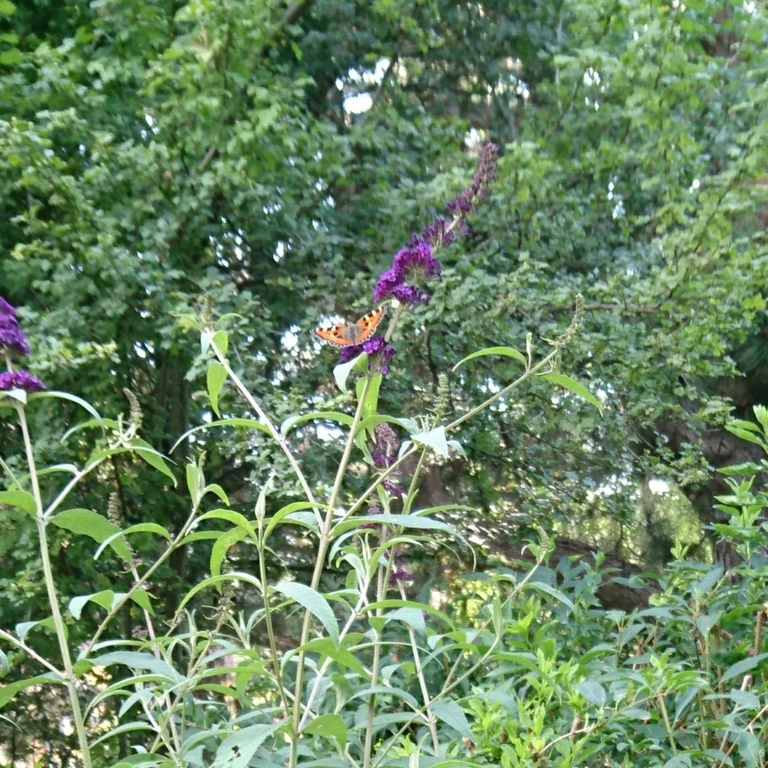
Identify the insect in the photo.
Aglais urticae
